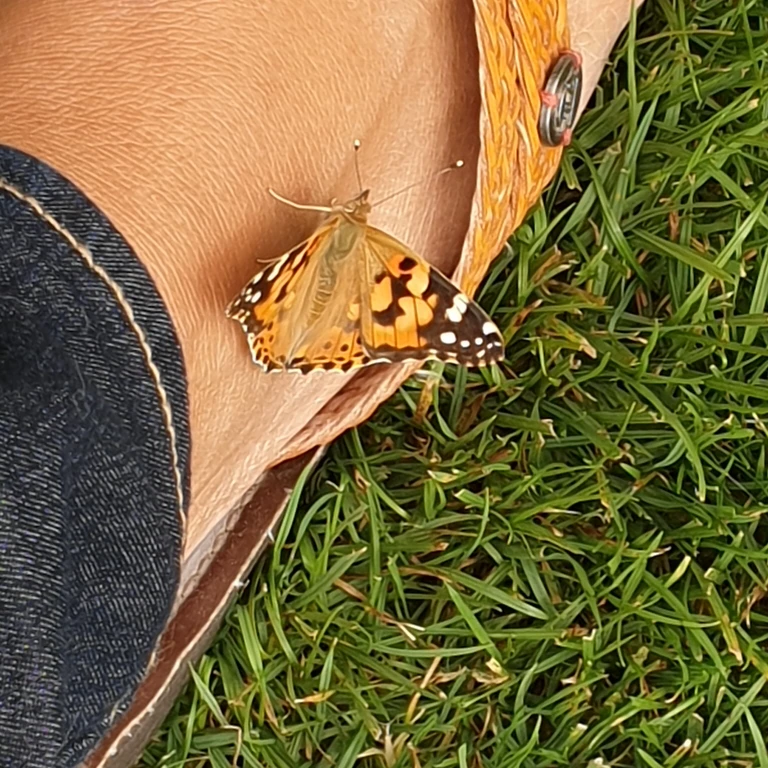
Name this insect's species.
Vanessa cardui
